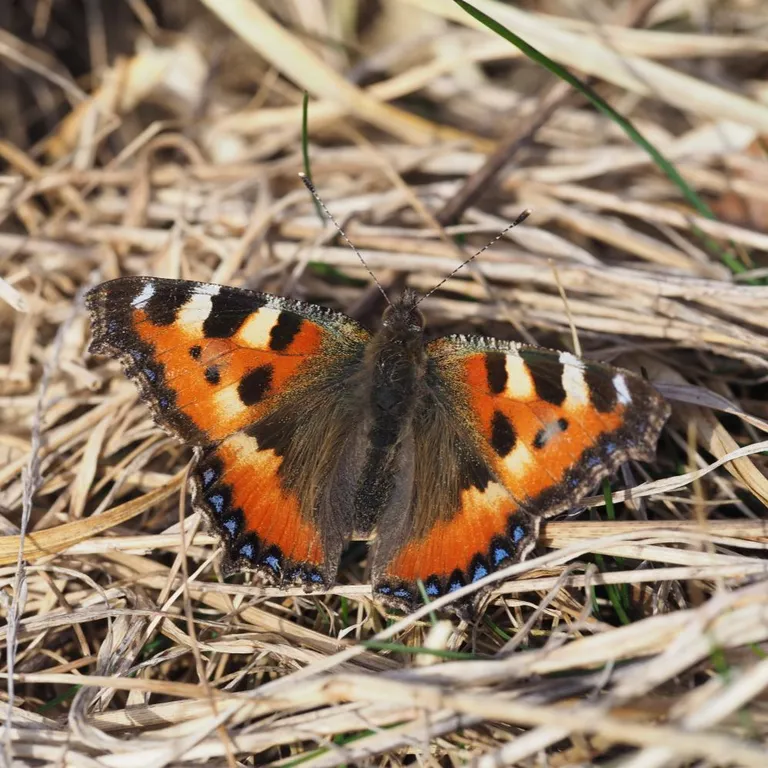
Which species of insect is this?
Aglais urticae
